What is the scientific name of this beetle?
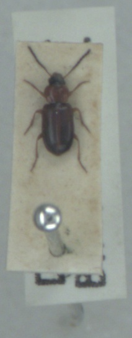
Acupalpus flavicollis
